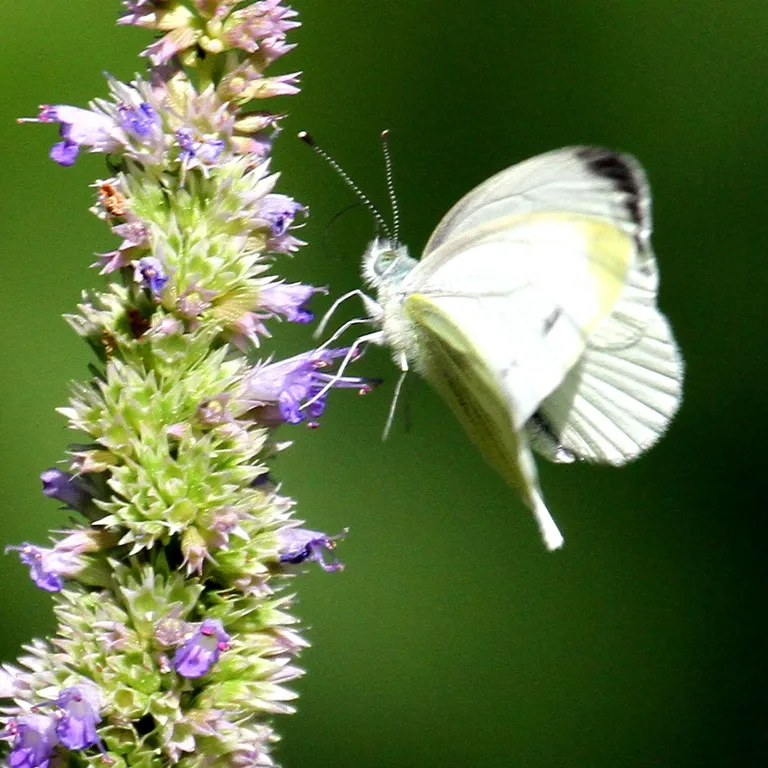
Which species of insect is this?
Pieris napi
